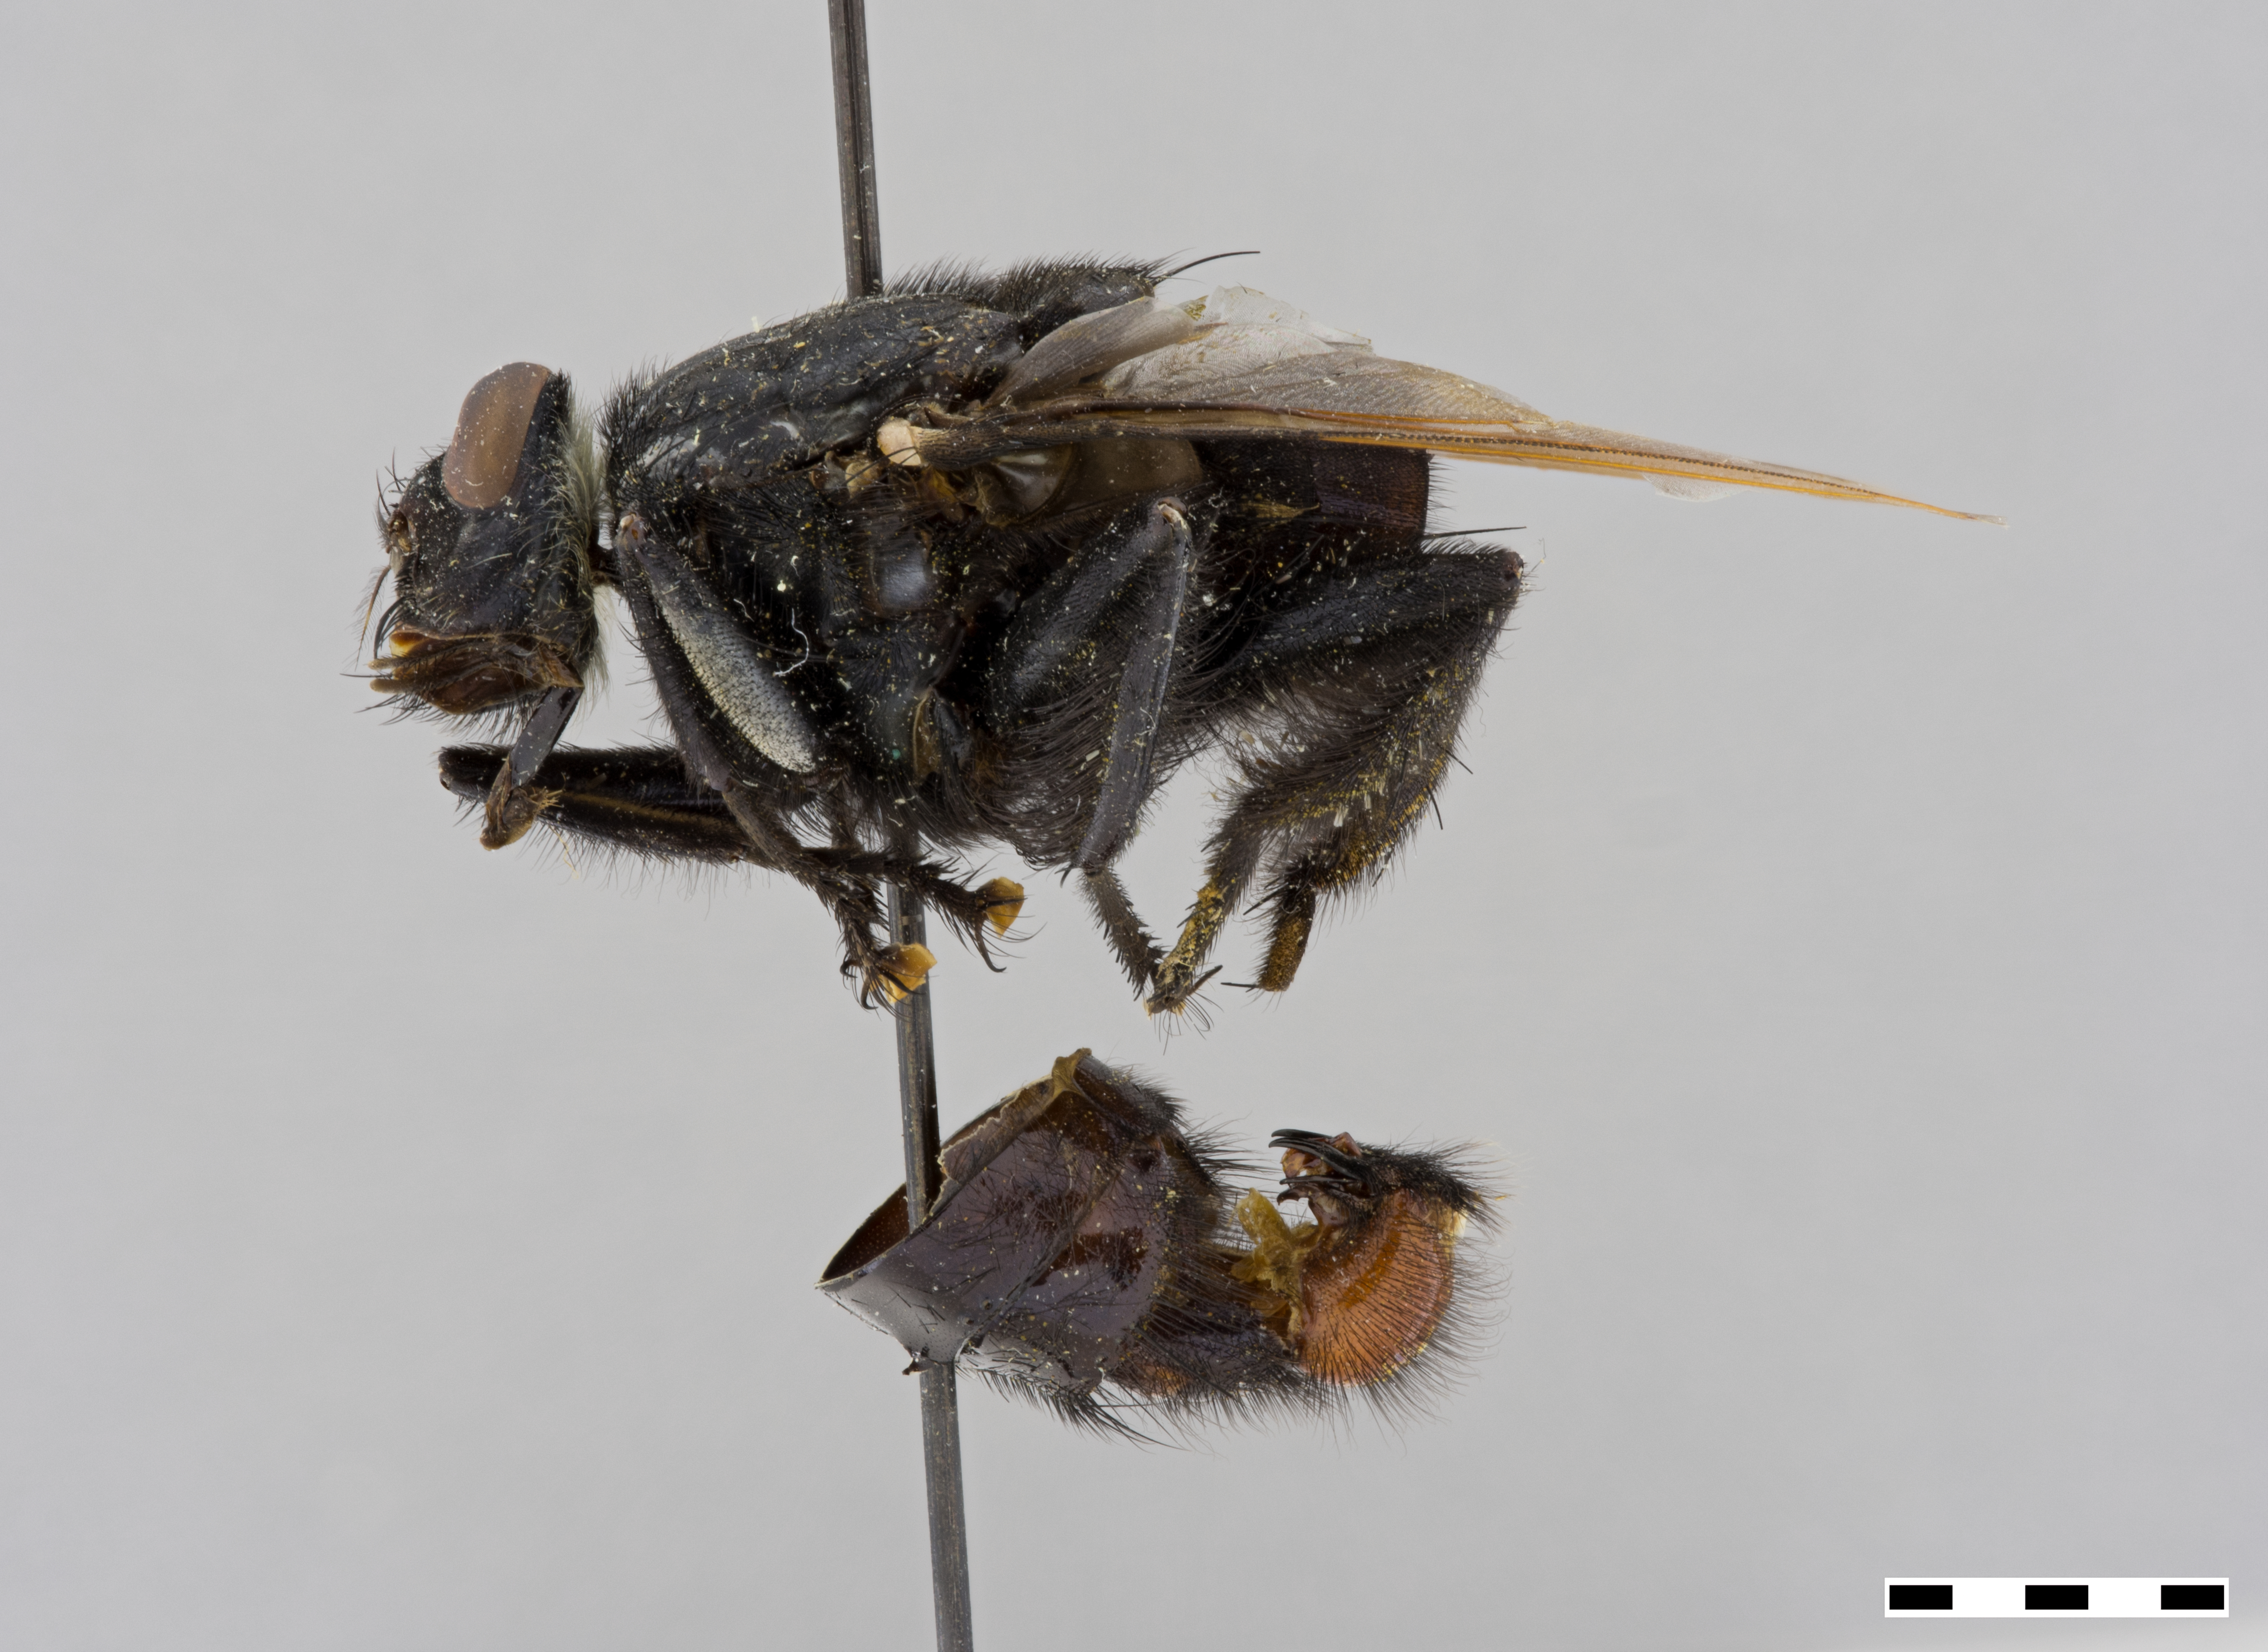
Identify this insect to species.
Peckia satanica
